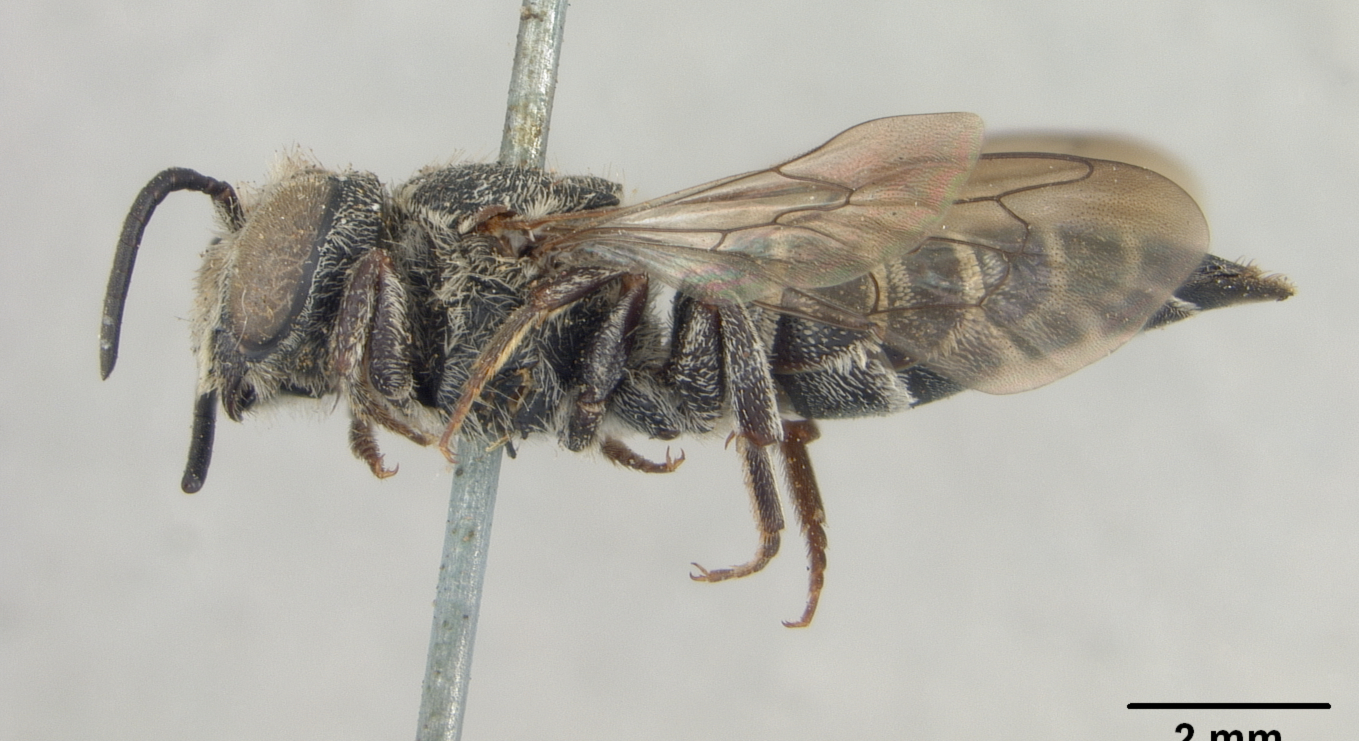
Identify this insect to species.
Coelioxys apacheorum
